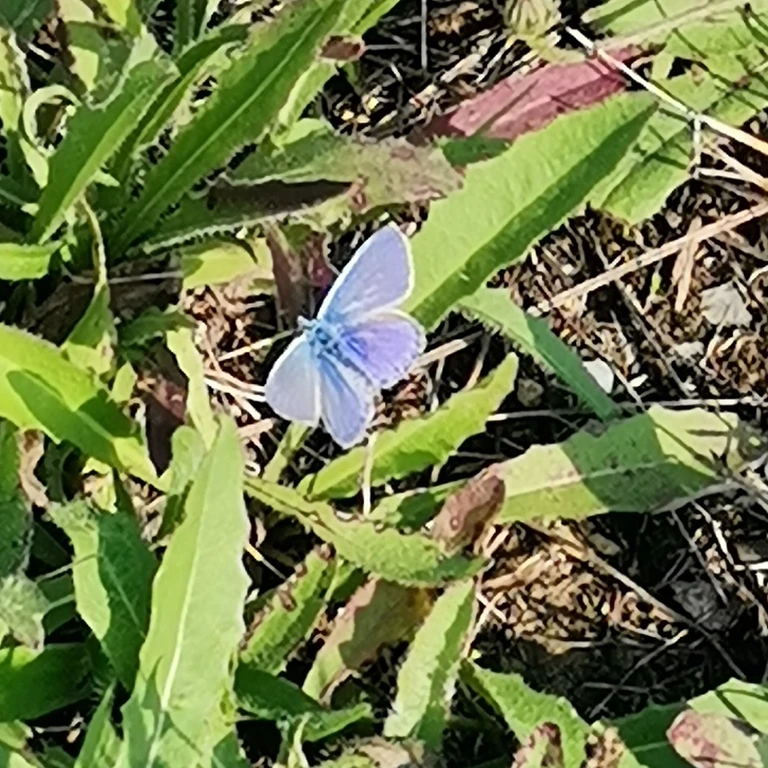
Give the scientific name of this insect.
Polyommatus icarus
